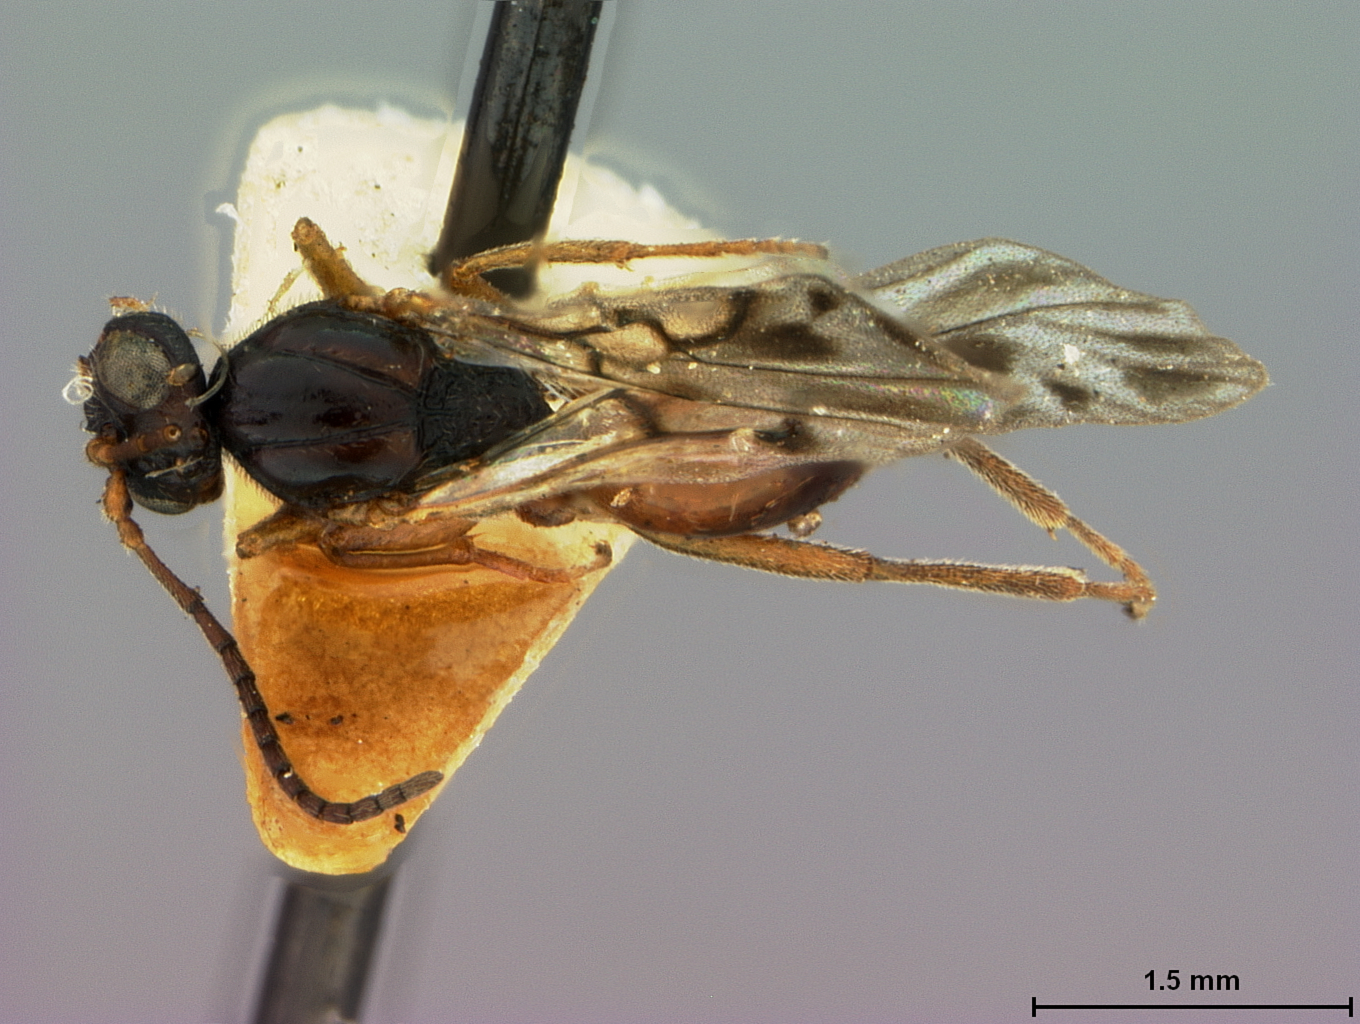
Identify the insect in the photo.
Trigonaspis obconica
